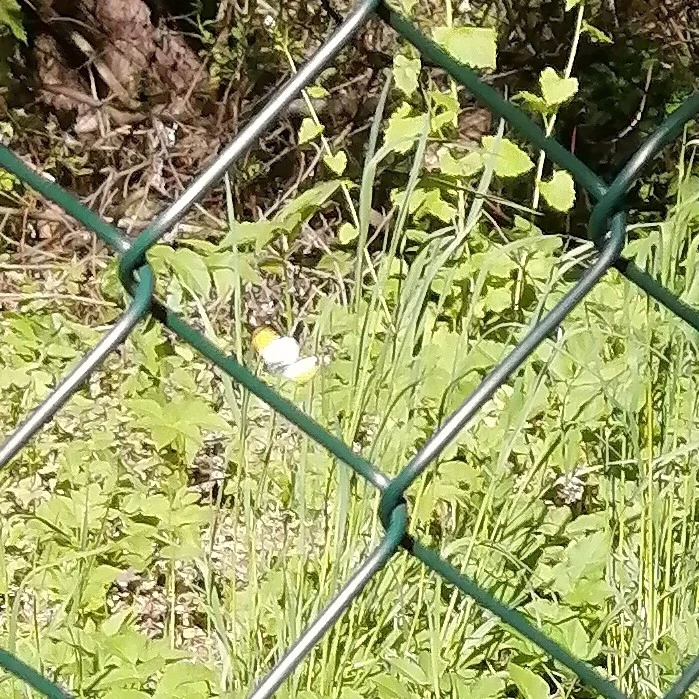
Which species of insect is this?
Anthocharis cardamines
